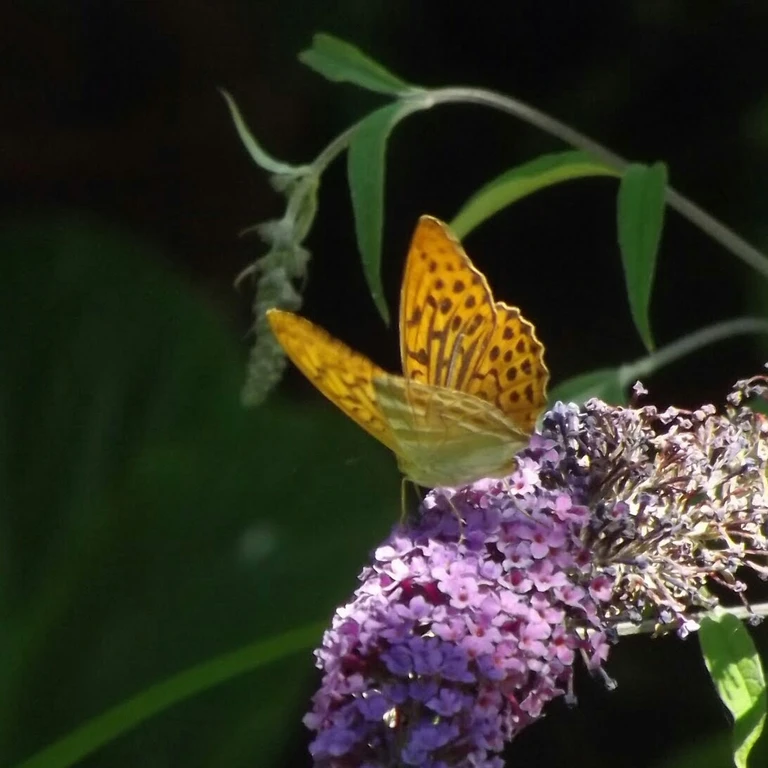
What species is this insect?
Argynnis paphia
